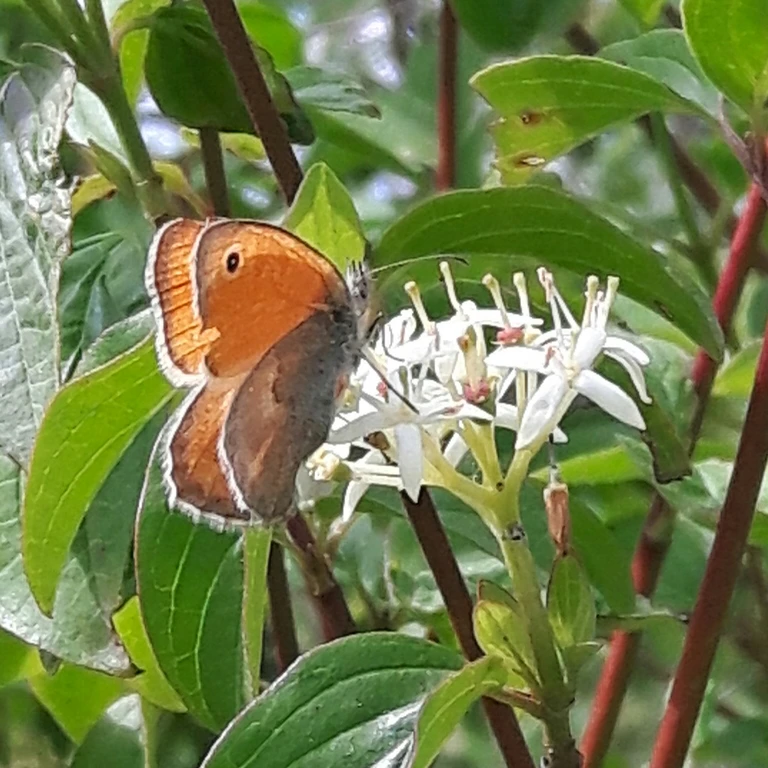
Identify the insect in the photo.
Coenonympha pamphilus
